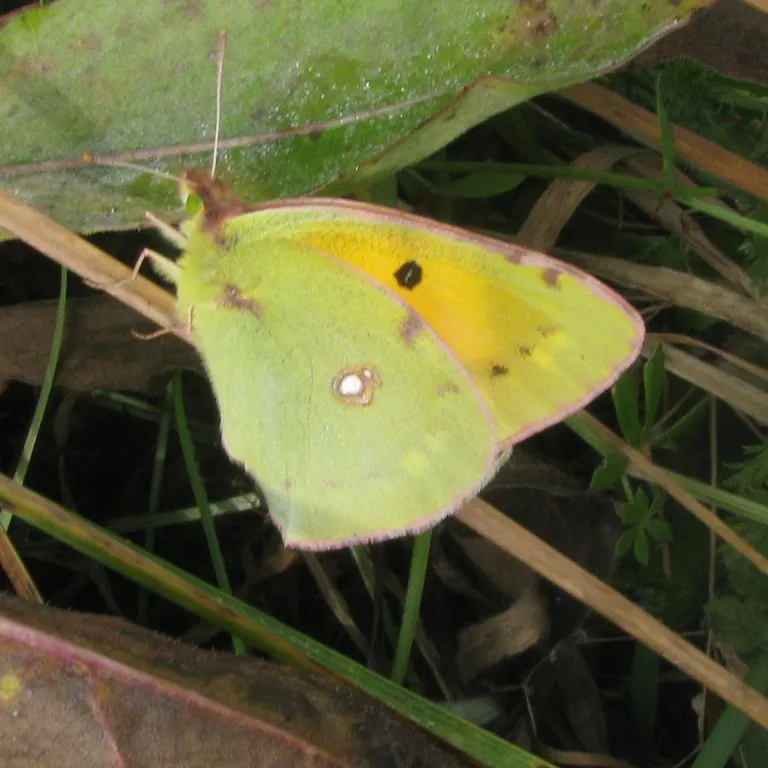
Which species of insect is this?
Colias croceus
